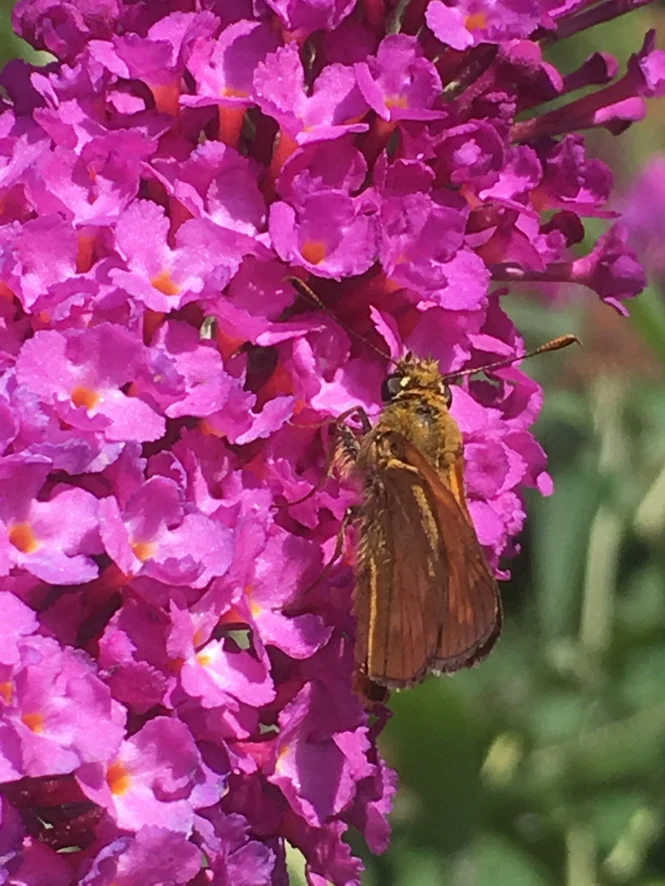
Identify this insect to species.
Ochlodes sylvanus (also Ochlodes venata)
